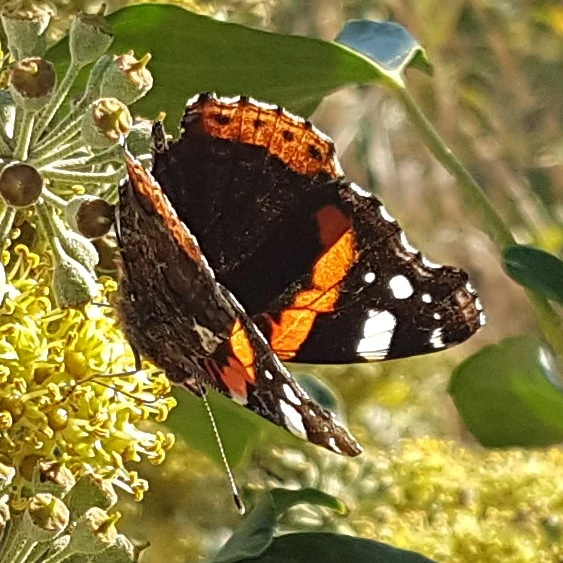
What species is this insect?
Vanessa atalanta
